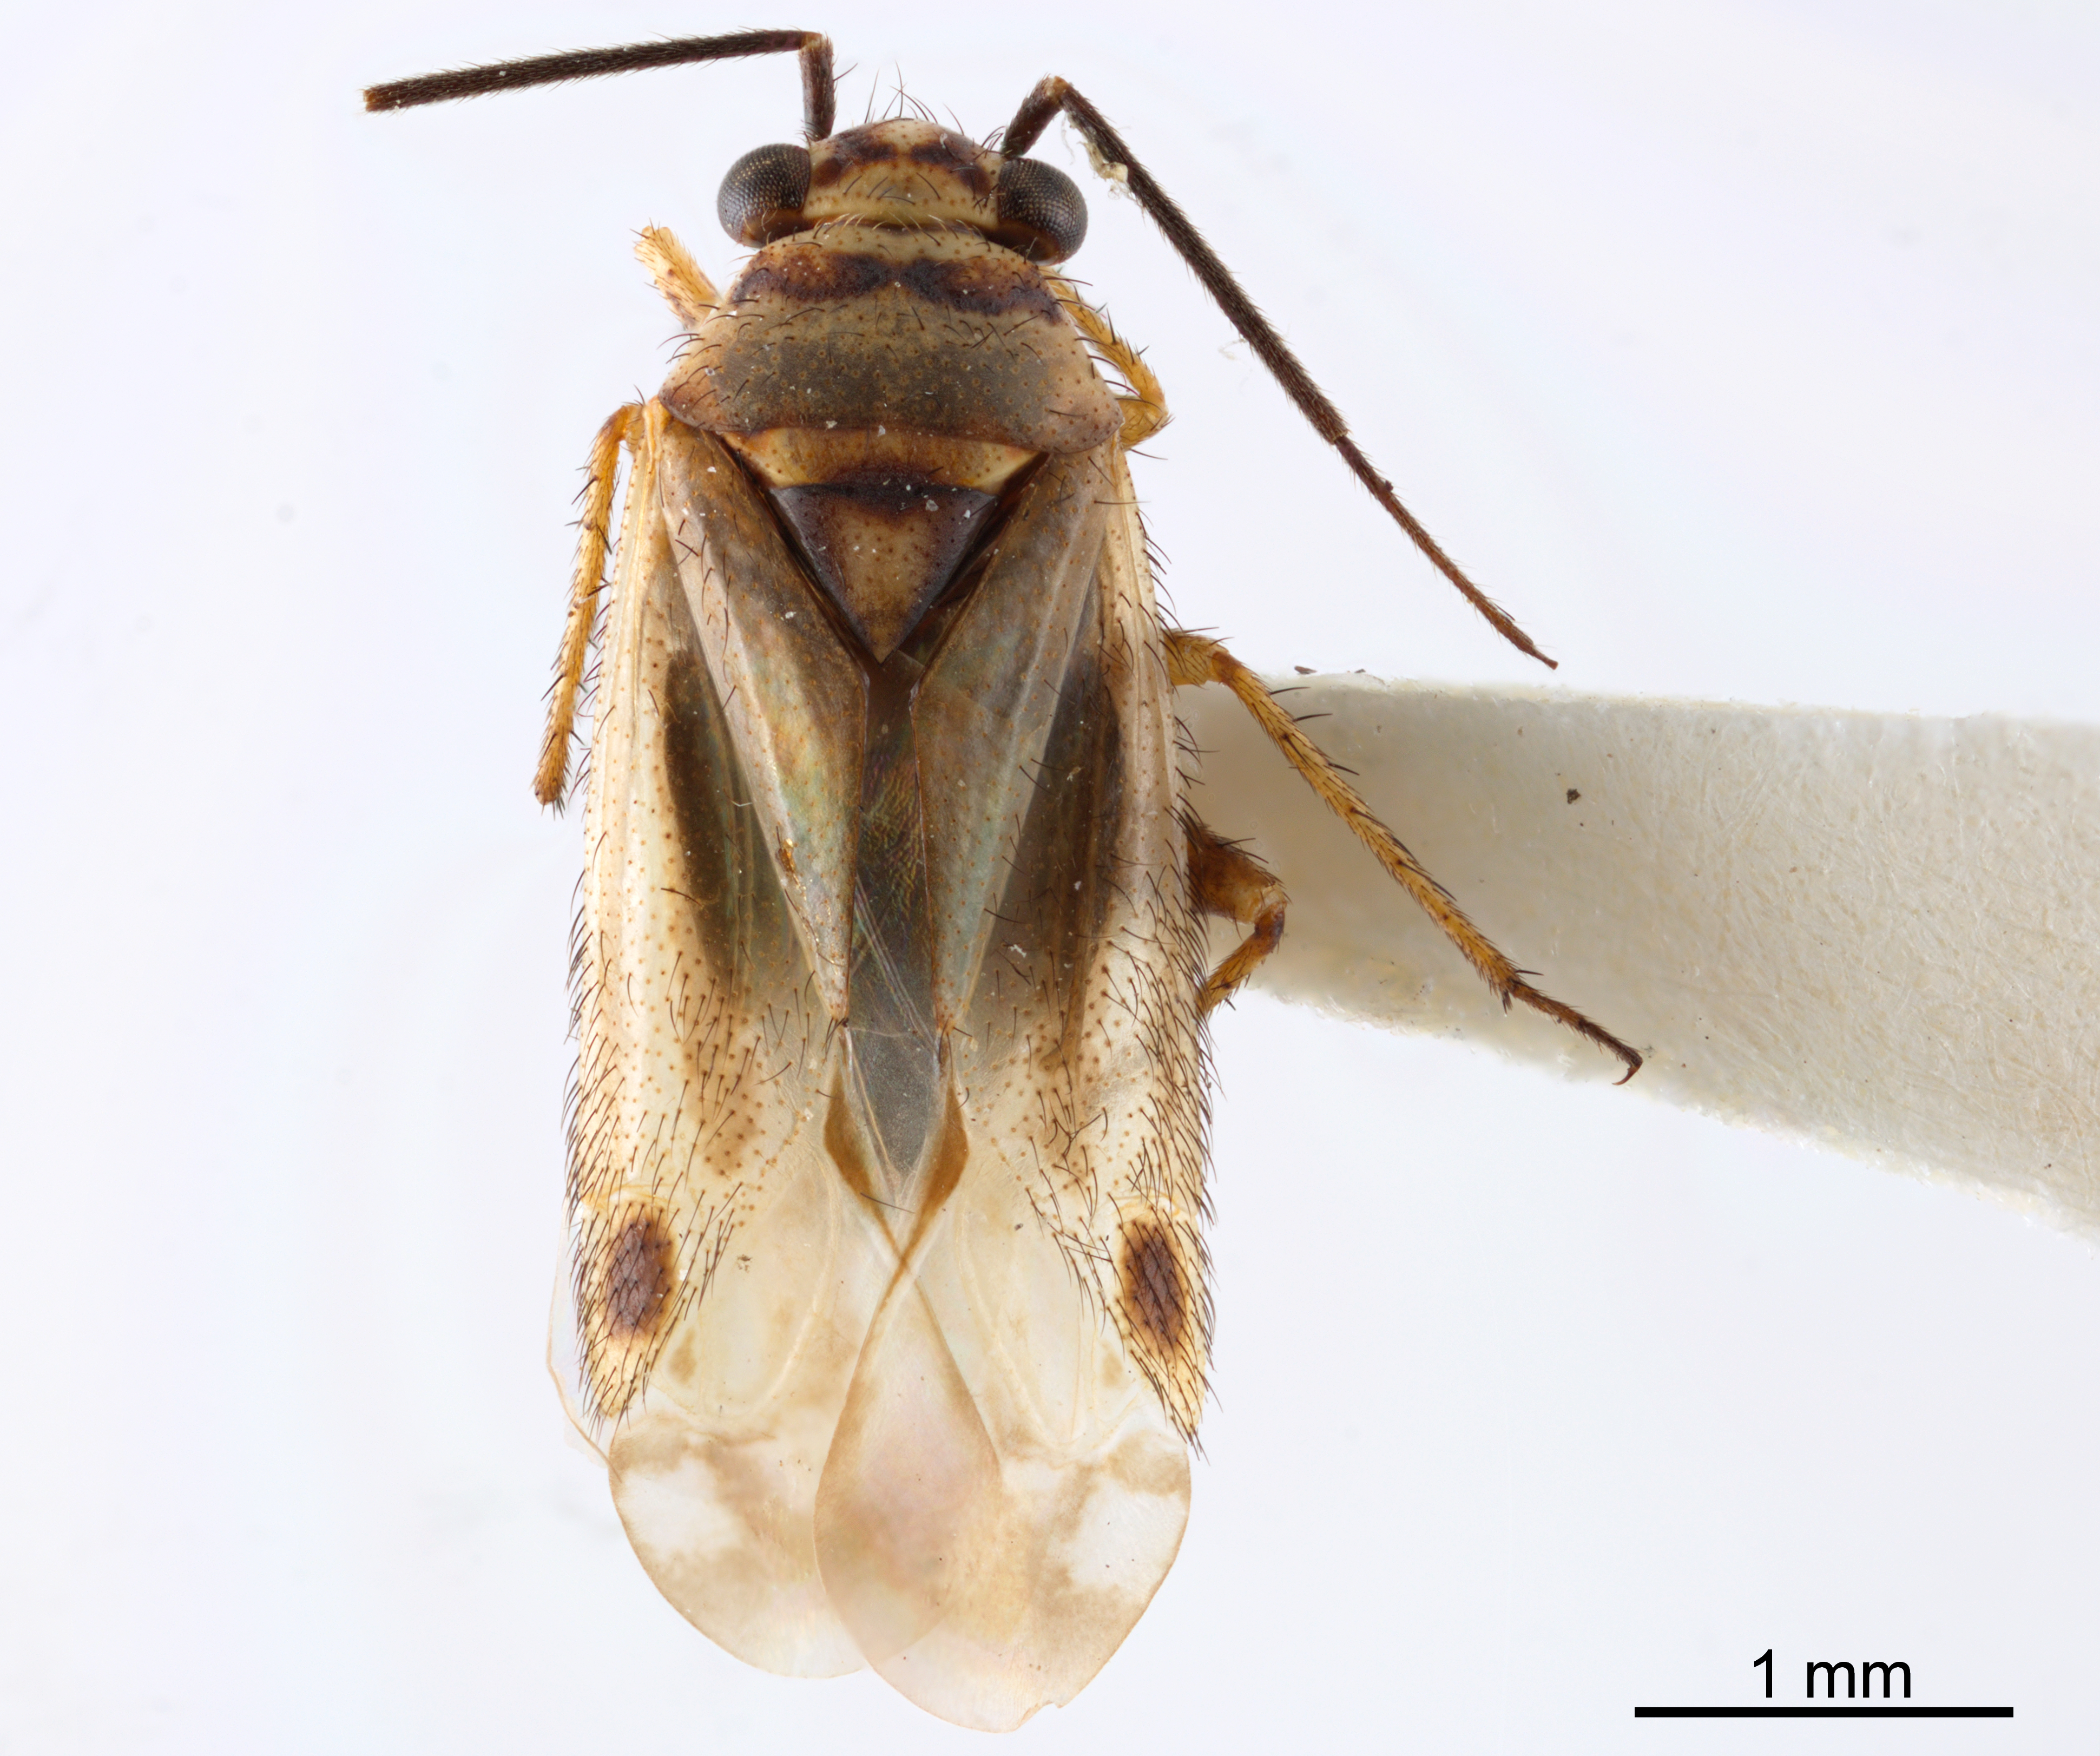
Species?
Phyllopidea montana
